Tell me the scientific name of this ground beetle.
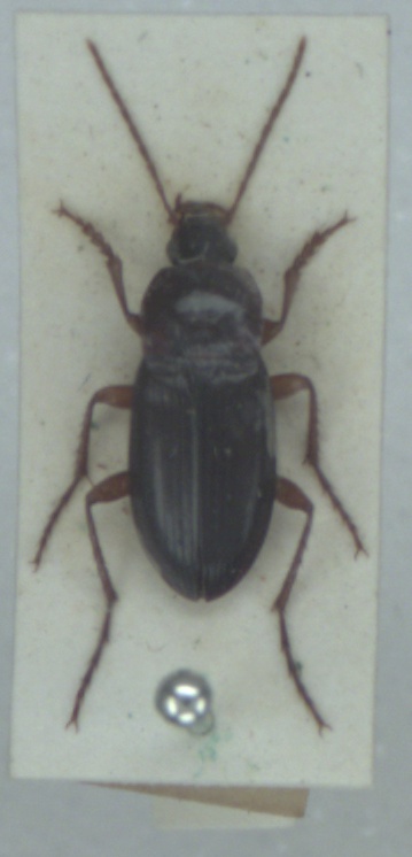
Calathus erratus
